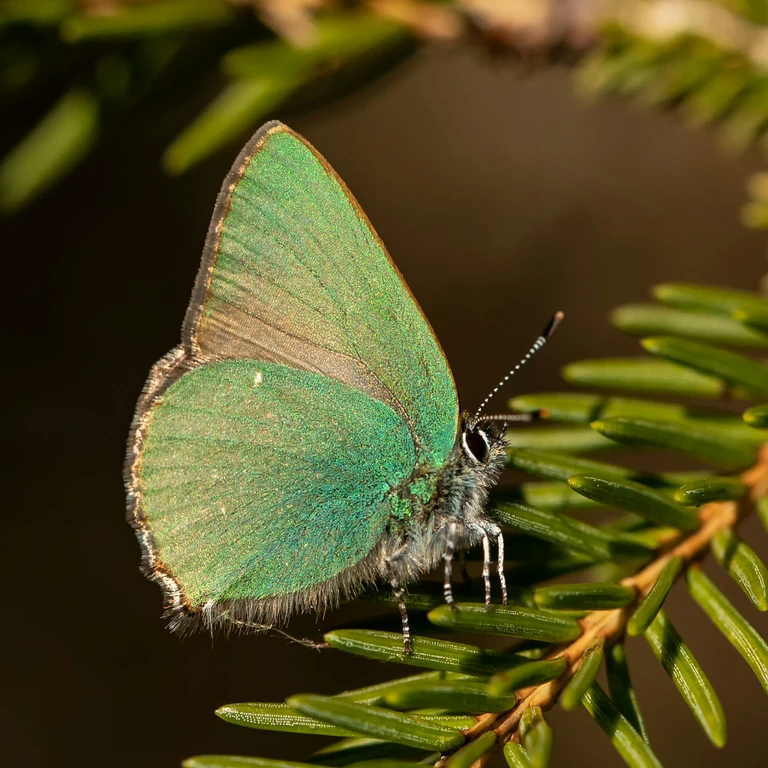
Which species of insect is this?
Callophrys rubi
